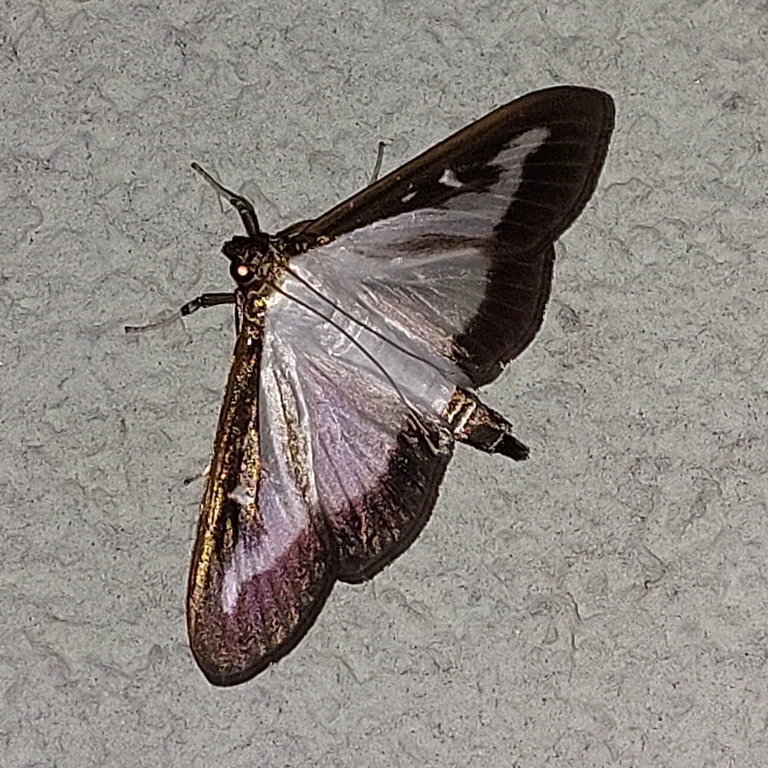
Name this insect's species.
Cydalima perspectalis
